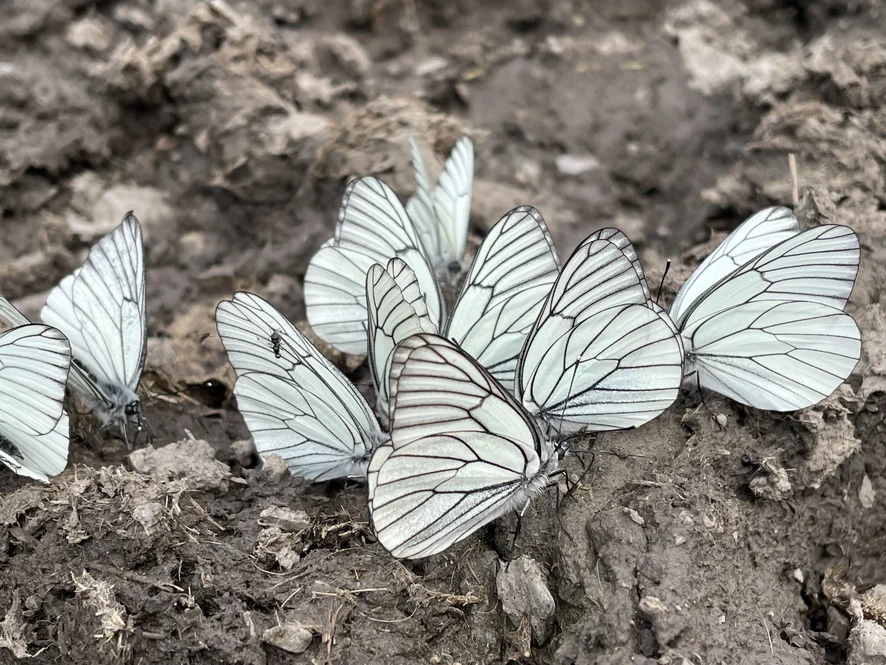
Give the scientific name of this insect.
Aporia crataegi
